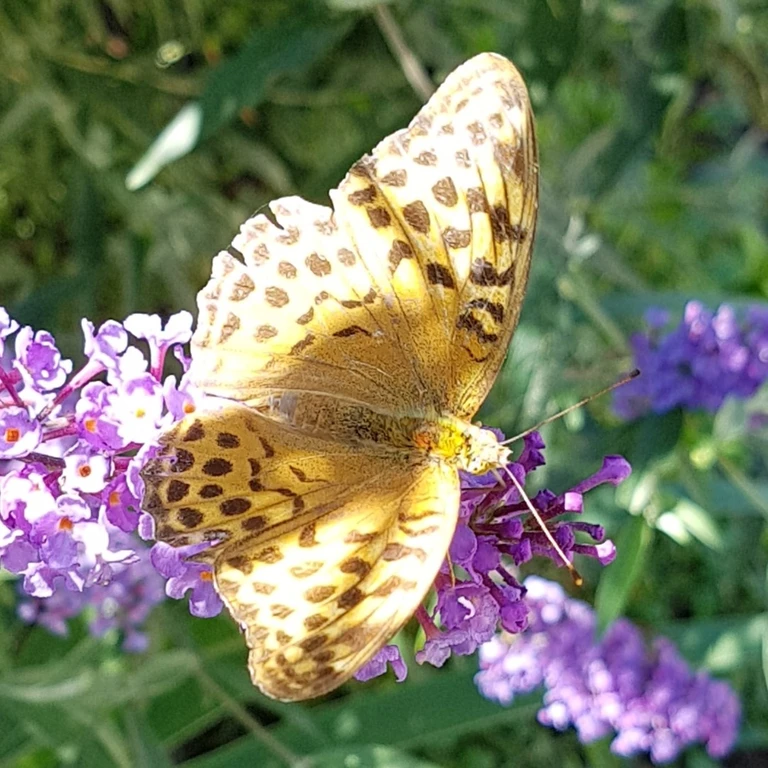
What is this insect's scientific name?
Argynnis paphia
